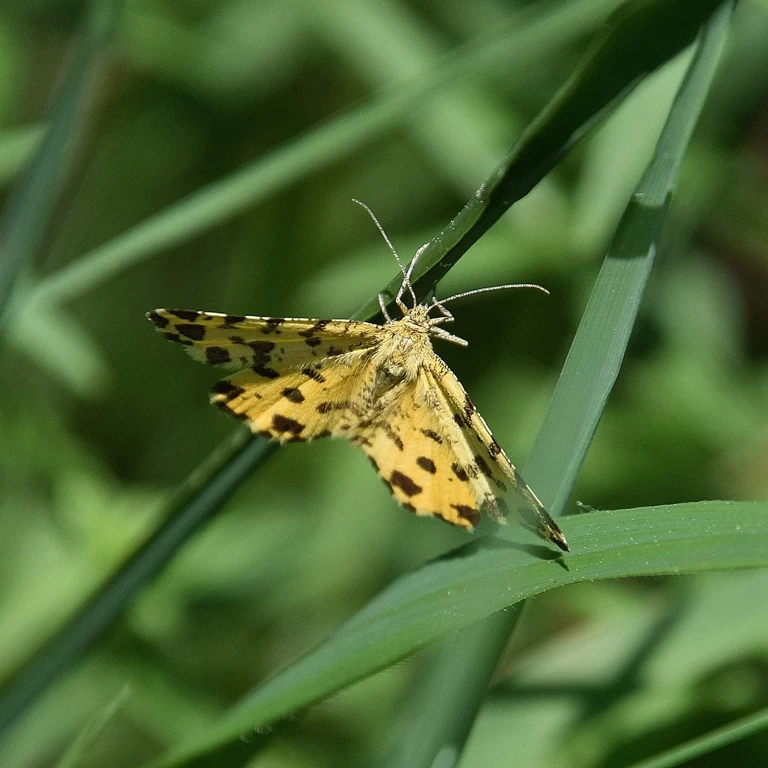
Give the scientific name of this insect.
Pseudopanthera macularia
